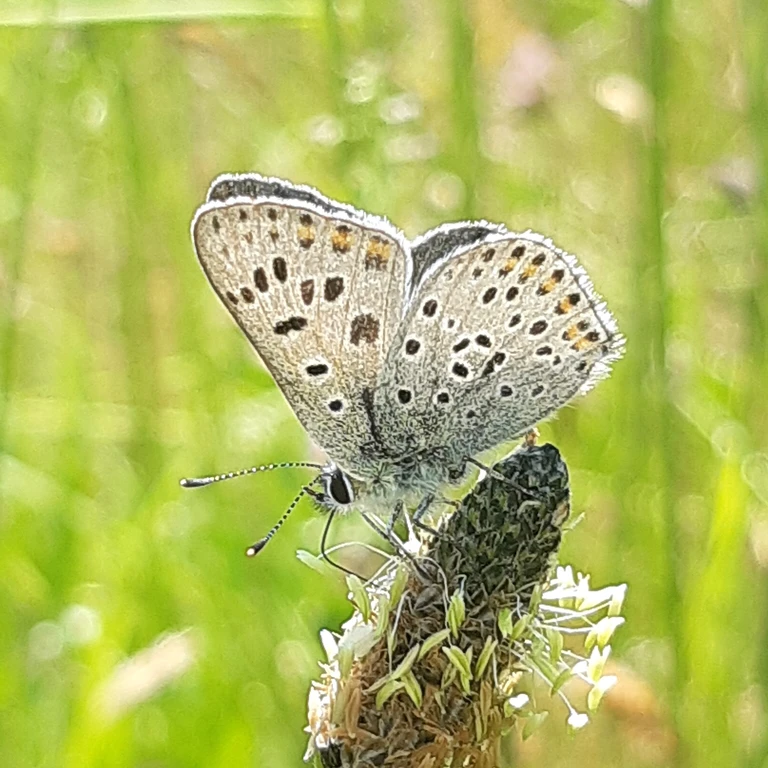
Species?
Lycaena tityrus (also Loweia tityrus)
